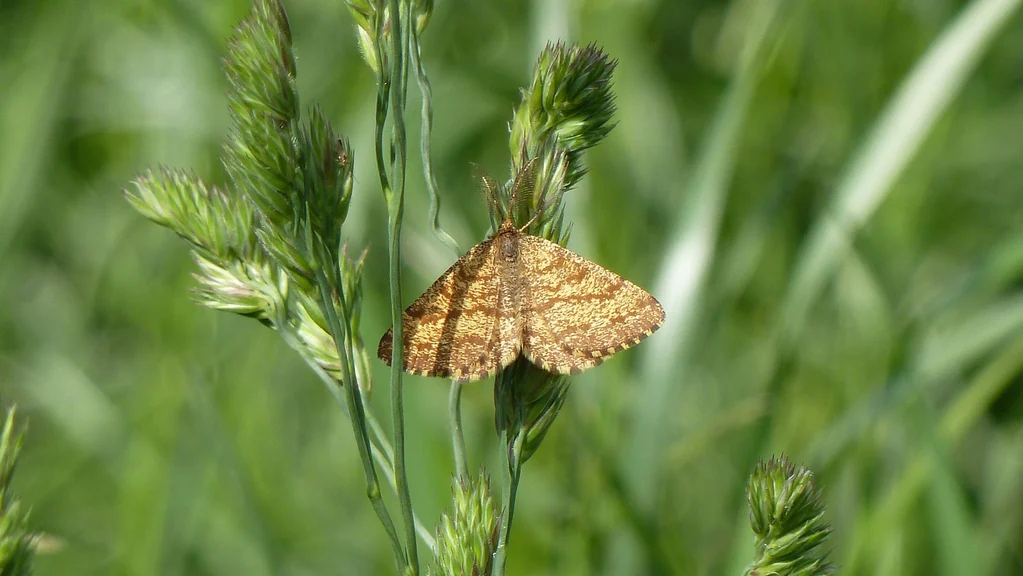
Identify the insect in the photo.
Ematurga atomaria
